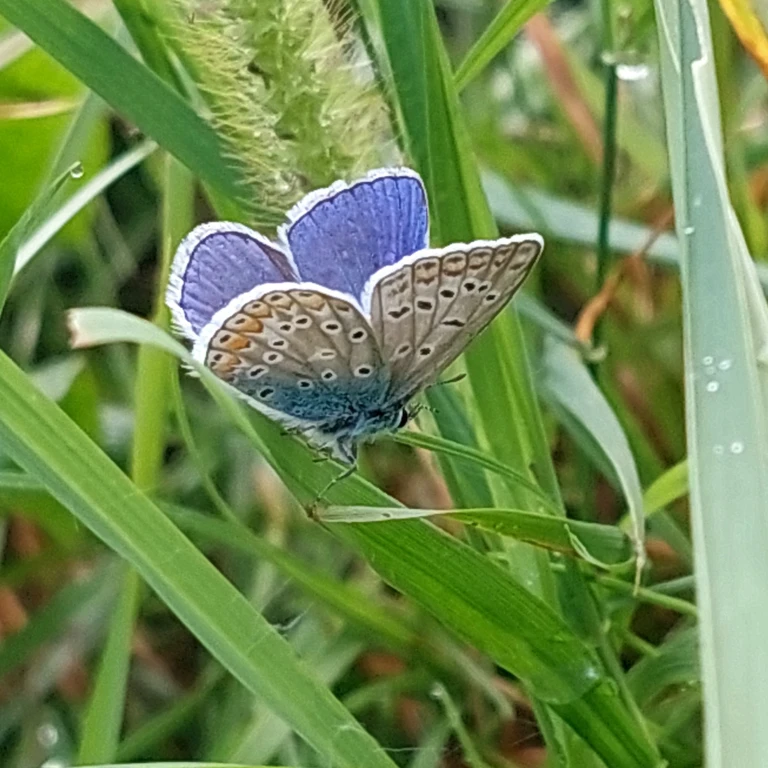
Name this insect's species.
Polyommatus icarus
